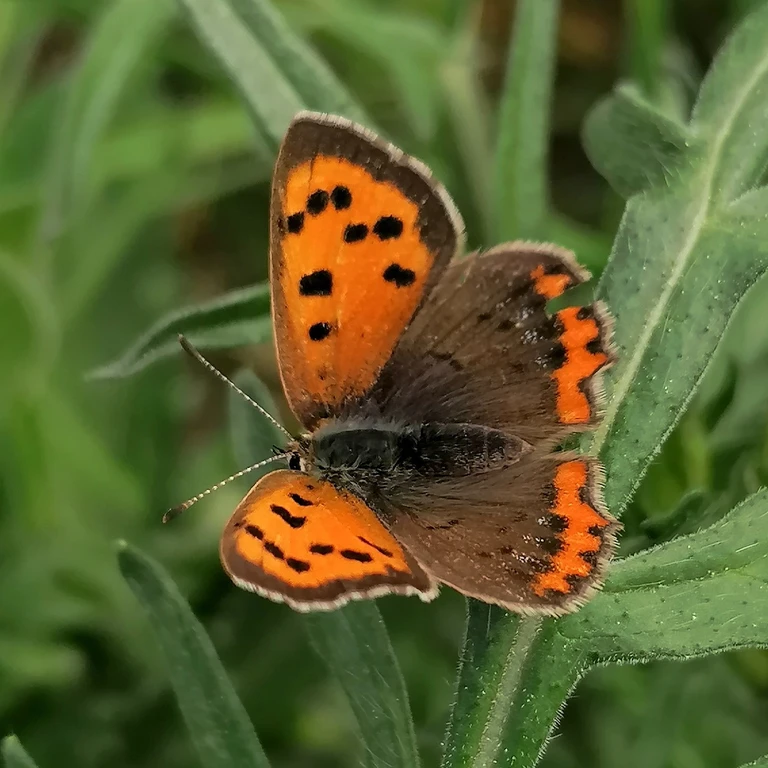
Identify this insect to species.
Lycaena phlaeas
